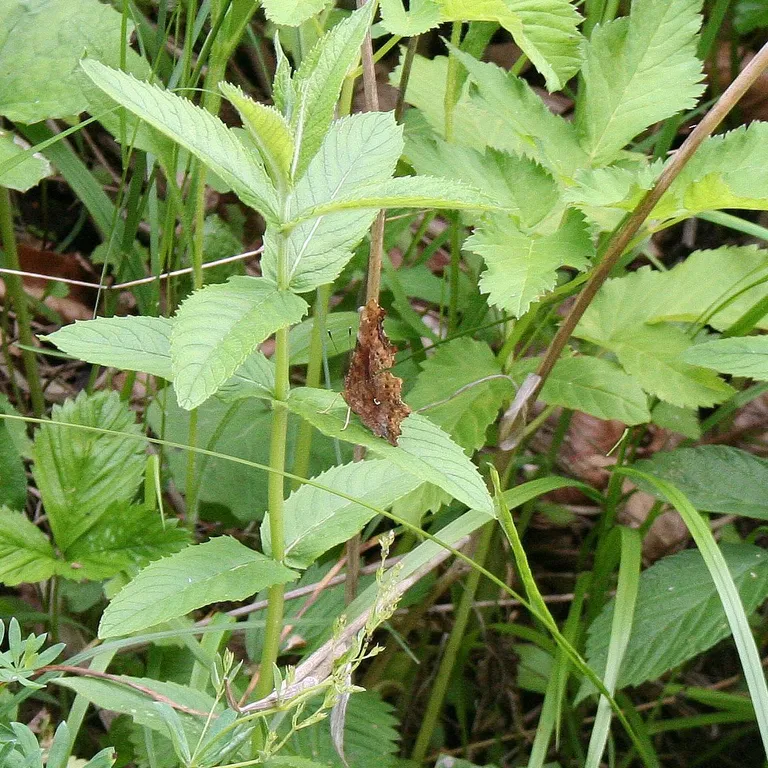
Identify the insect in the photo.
Polygonia c-album
